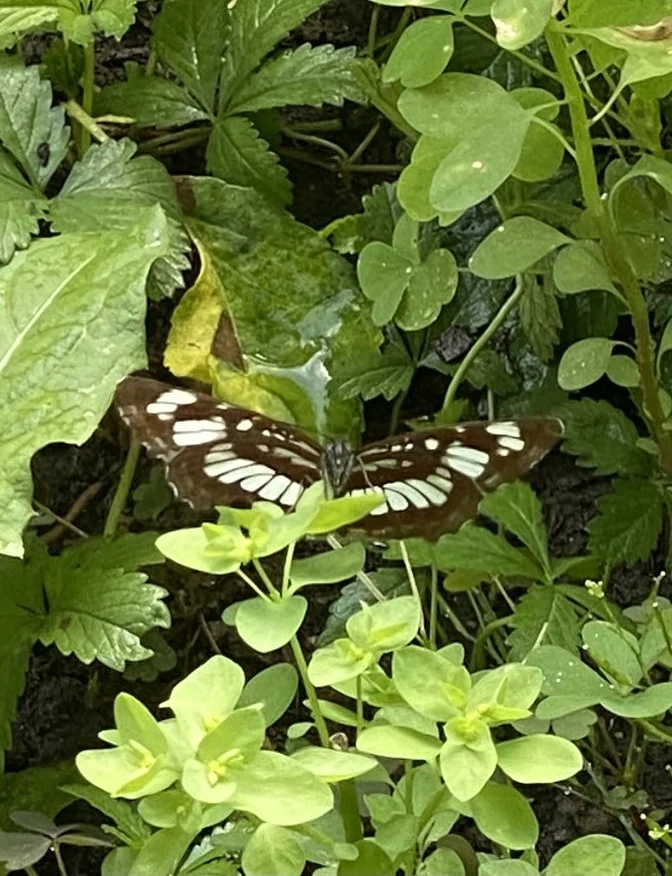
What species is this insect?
Neptis rivularis
